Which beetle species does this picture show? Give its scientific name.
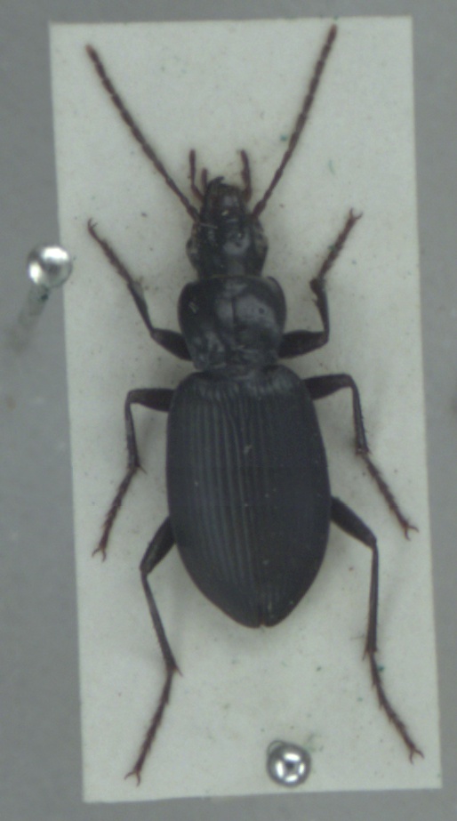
Laemostenus complanatus
